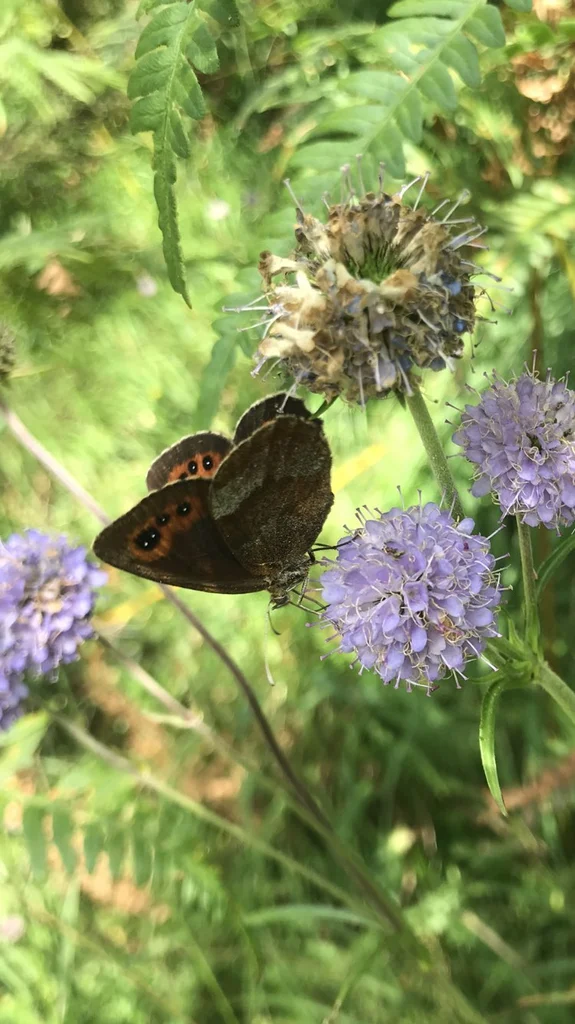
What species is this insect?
Erebia aethiops
